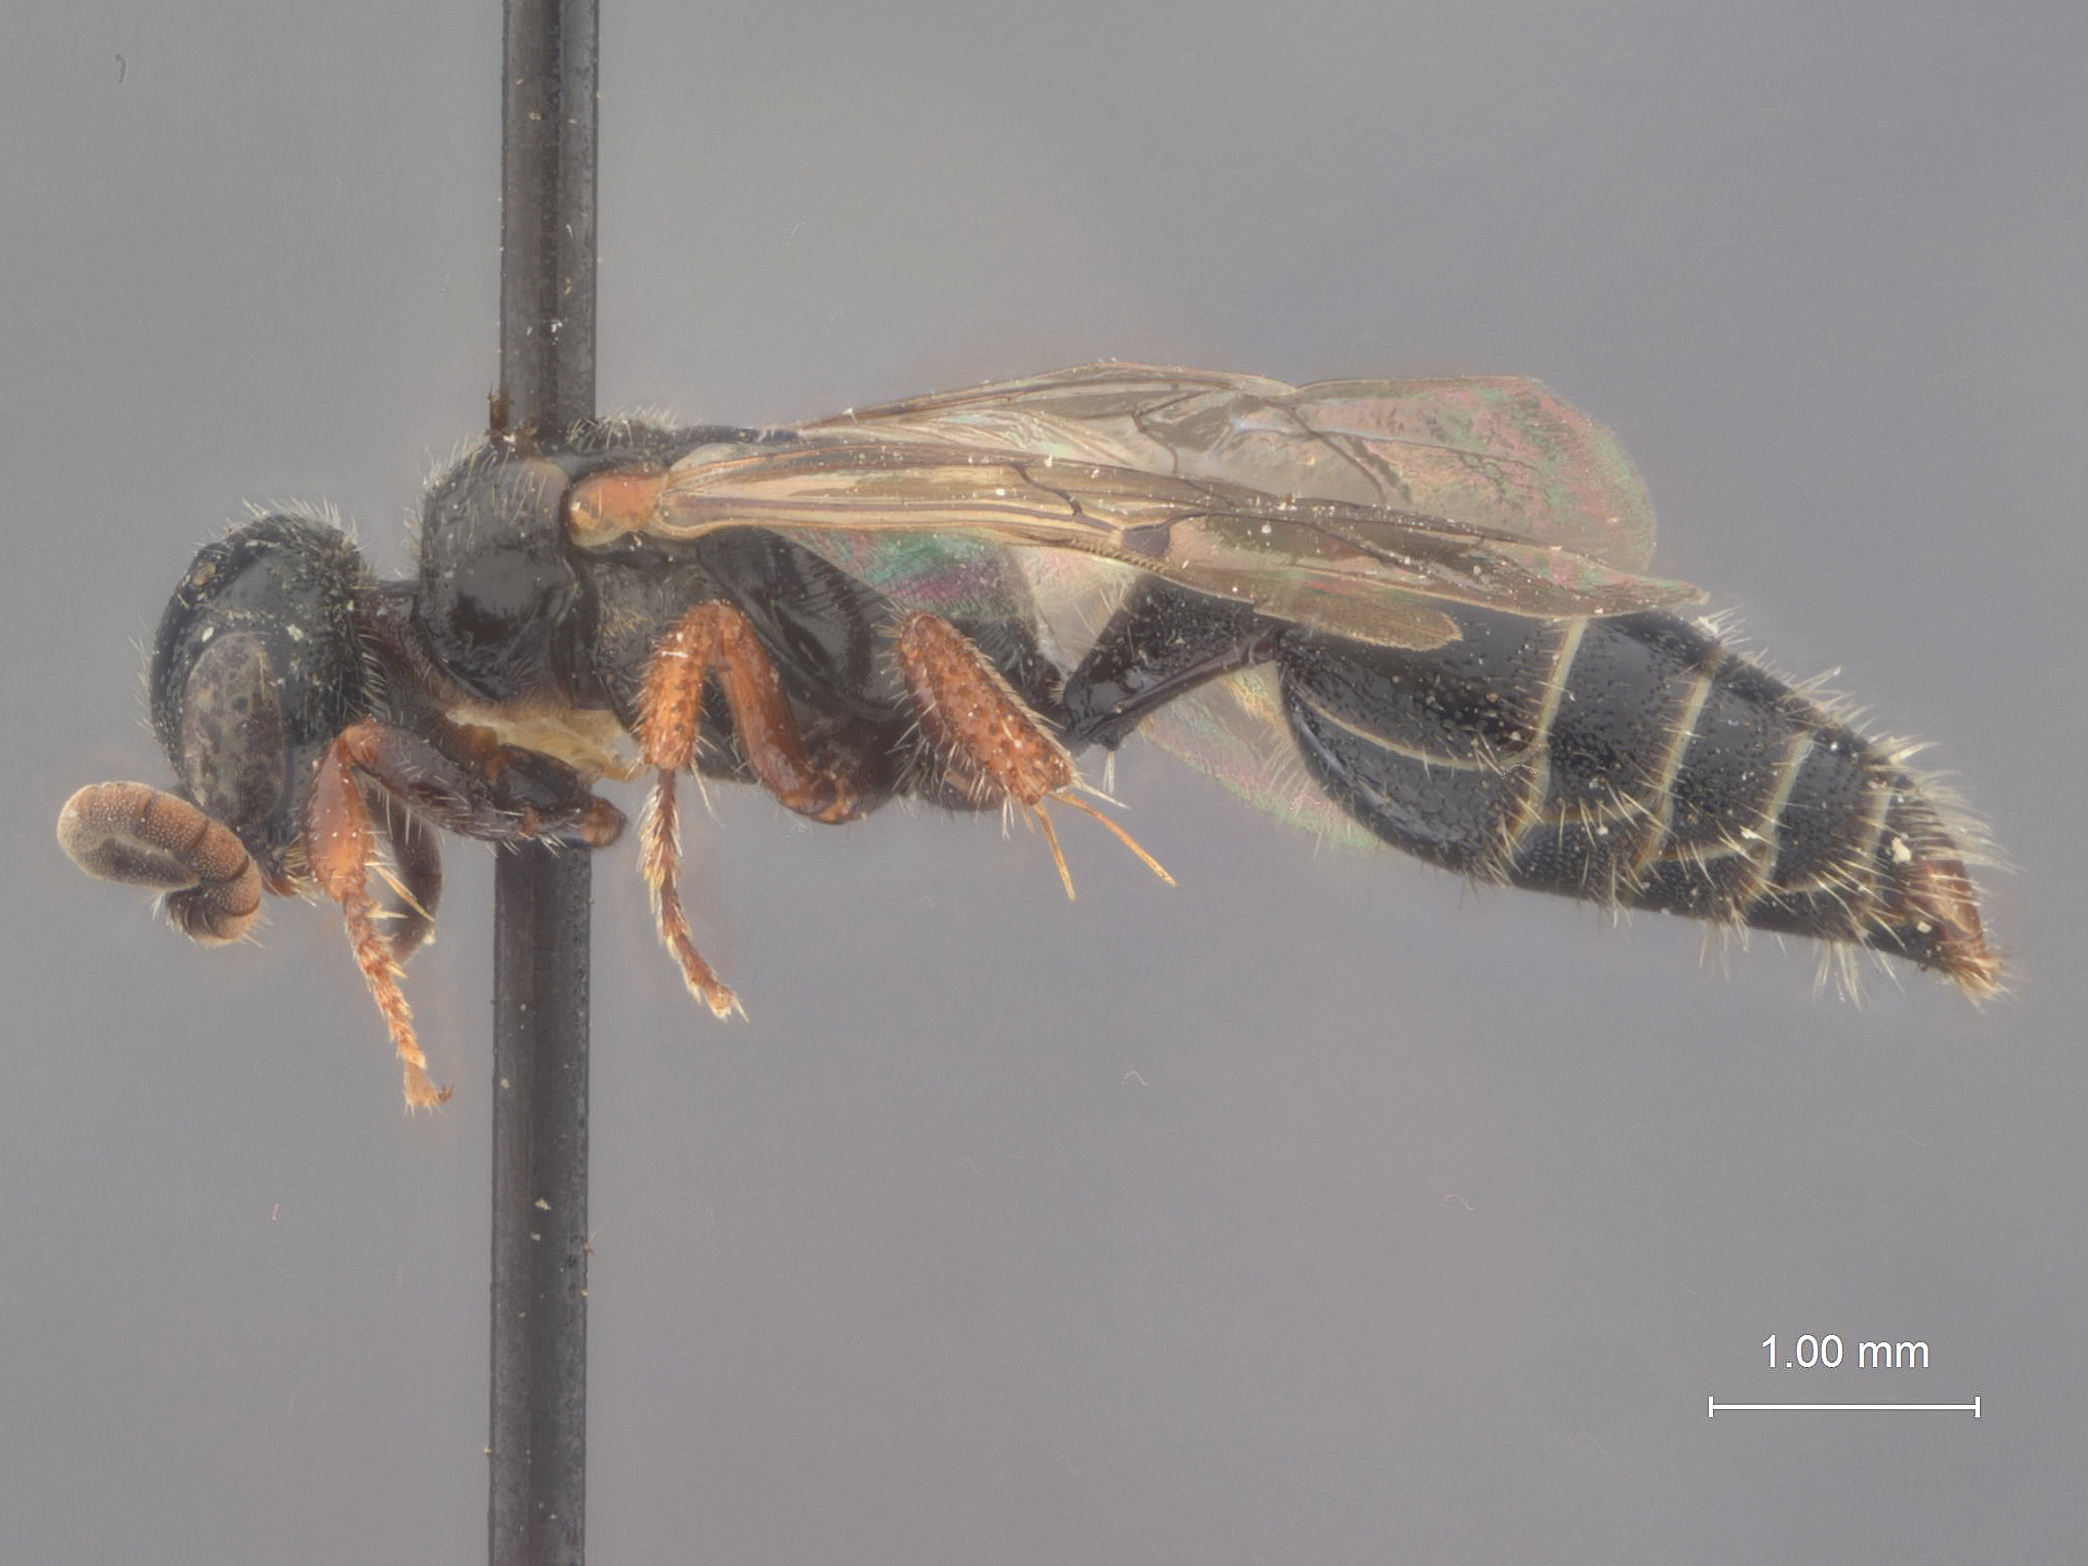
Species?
Tiphia homoncularis
